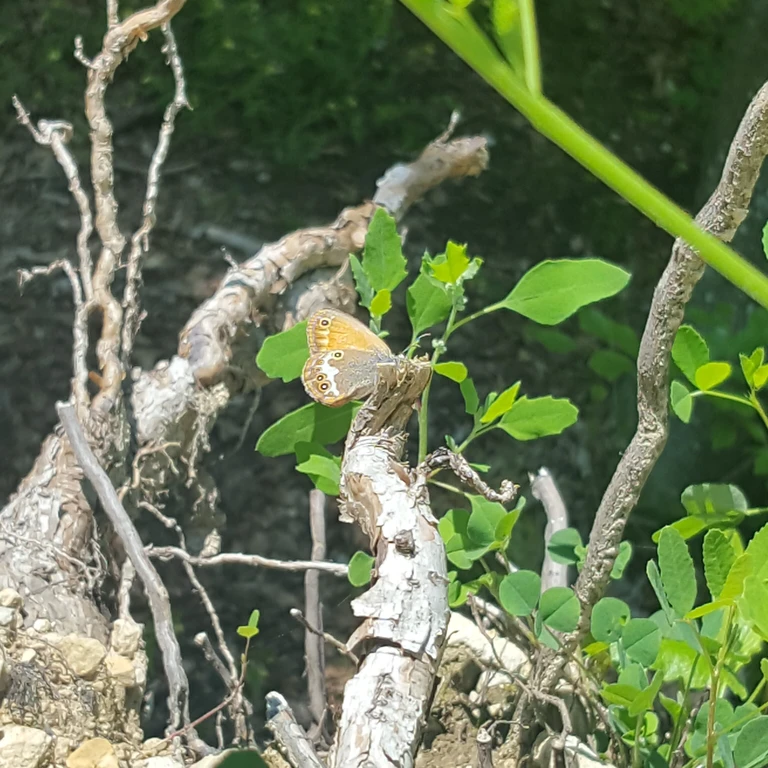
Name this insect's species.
Coenonympha arcania
